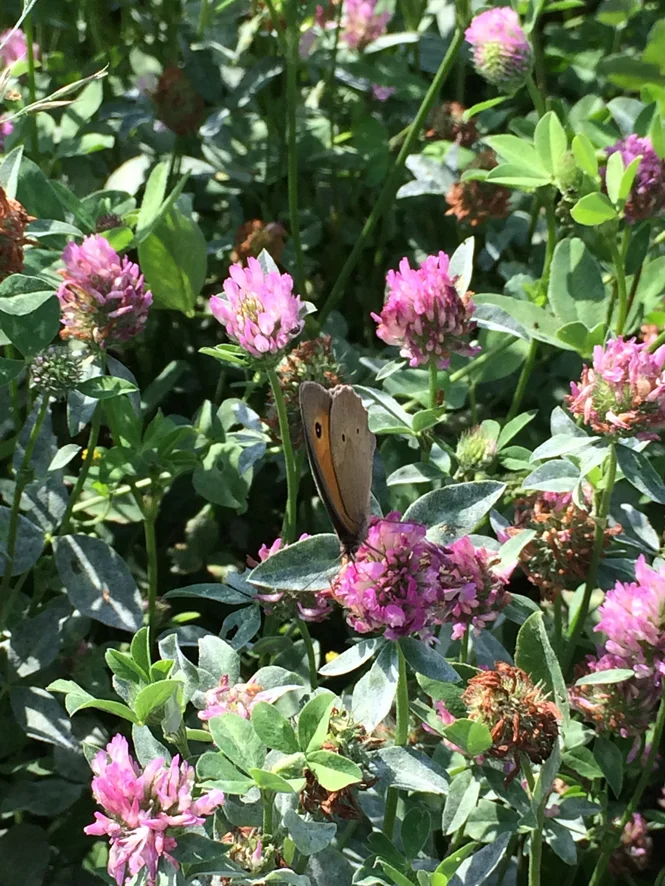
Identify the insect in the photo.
Maniola jurtina
